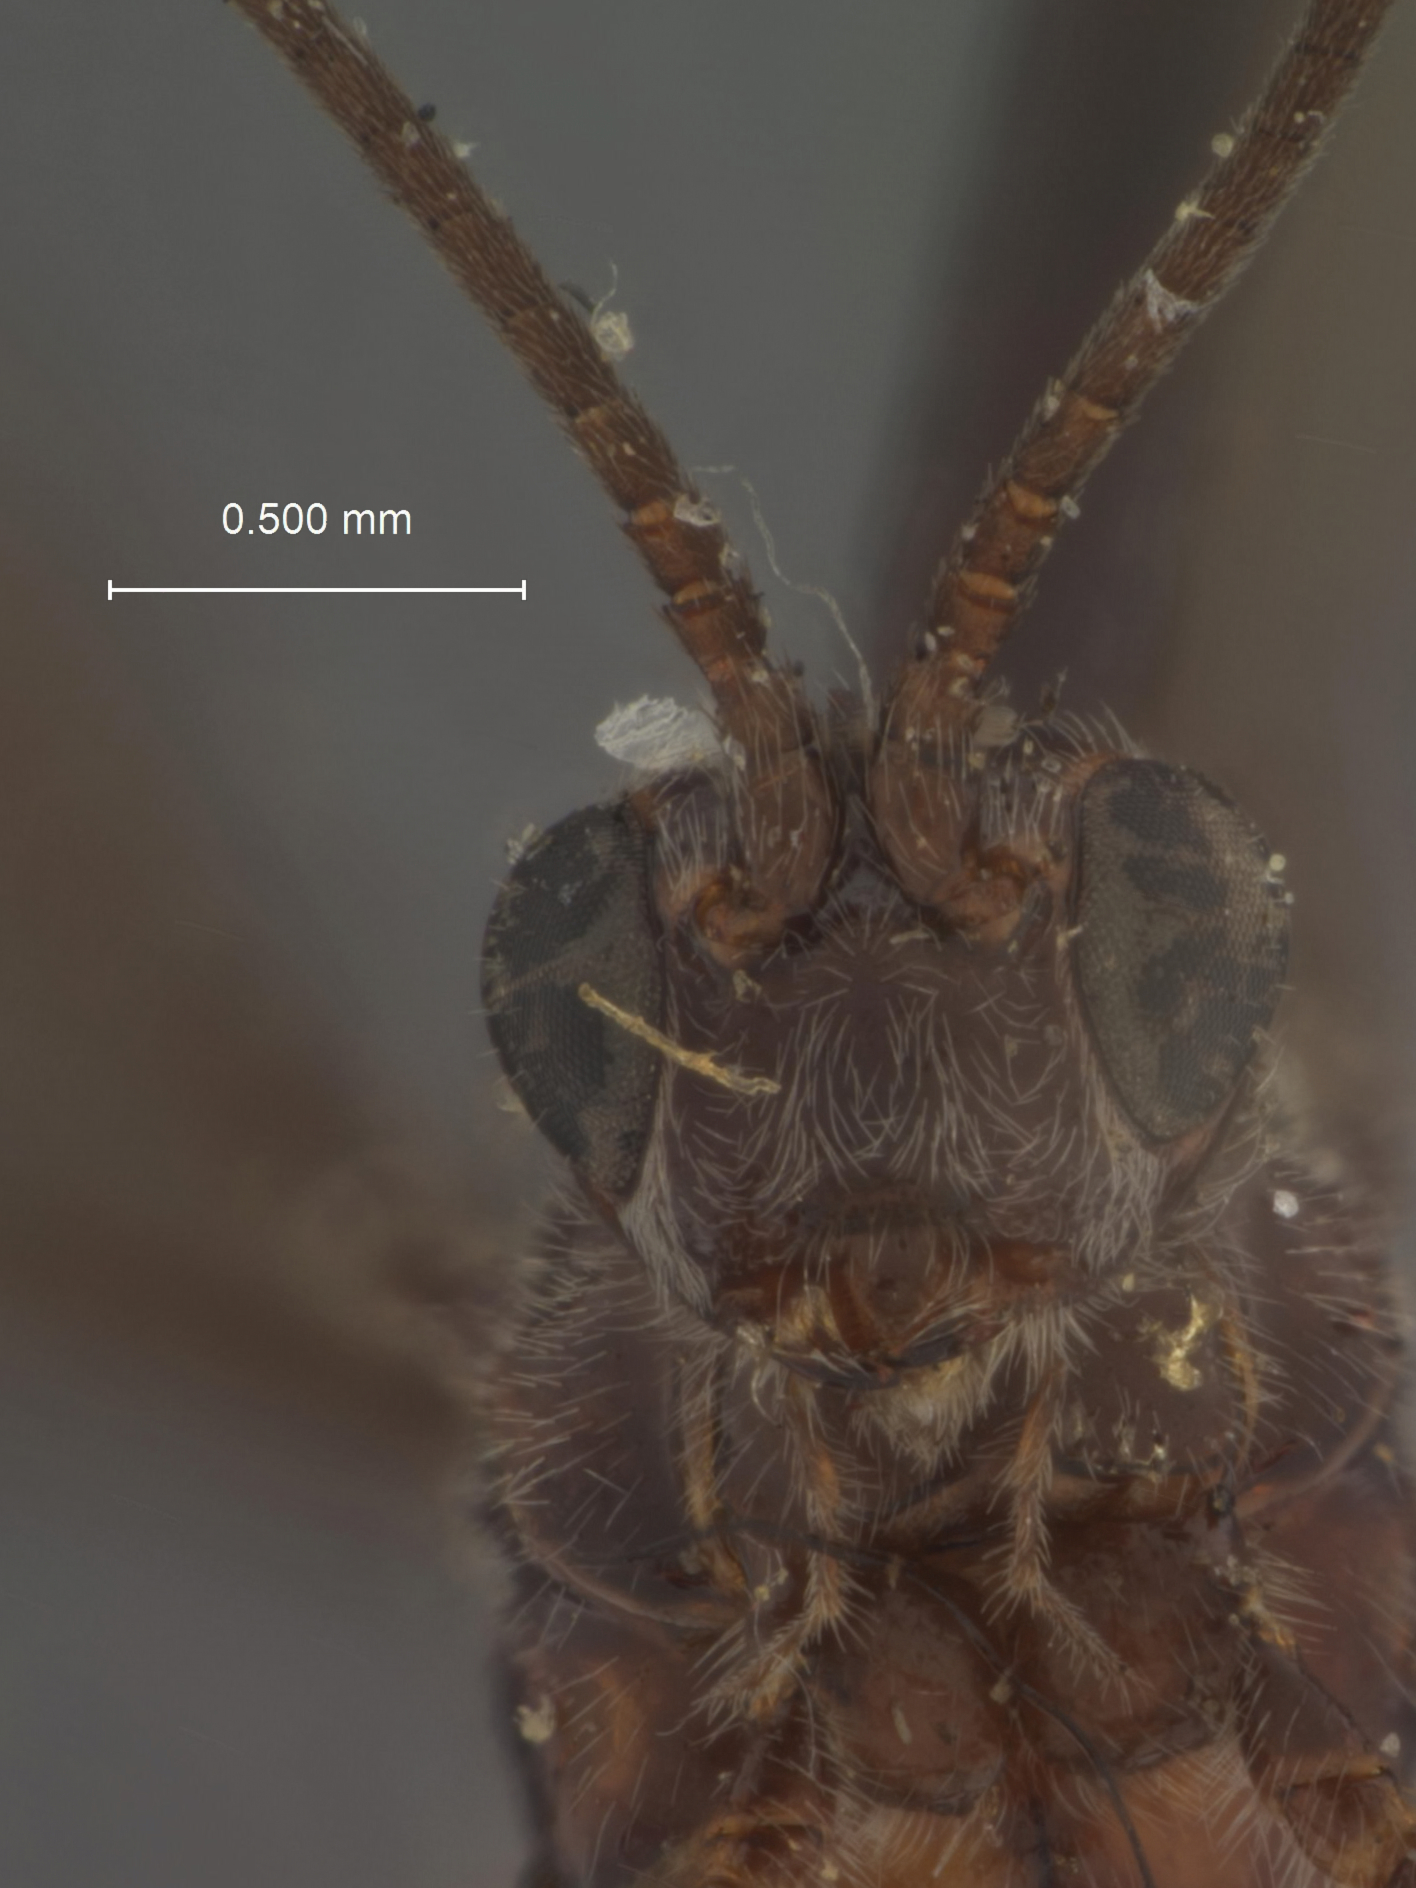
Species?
Habrobraconidea bicoloripes
